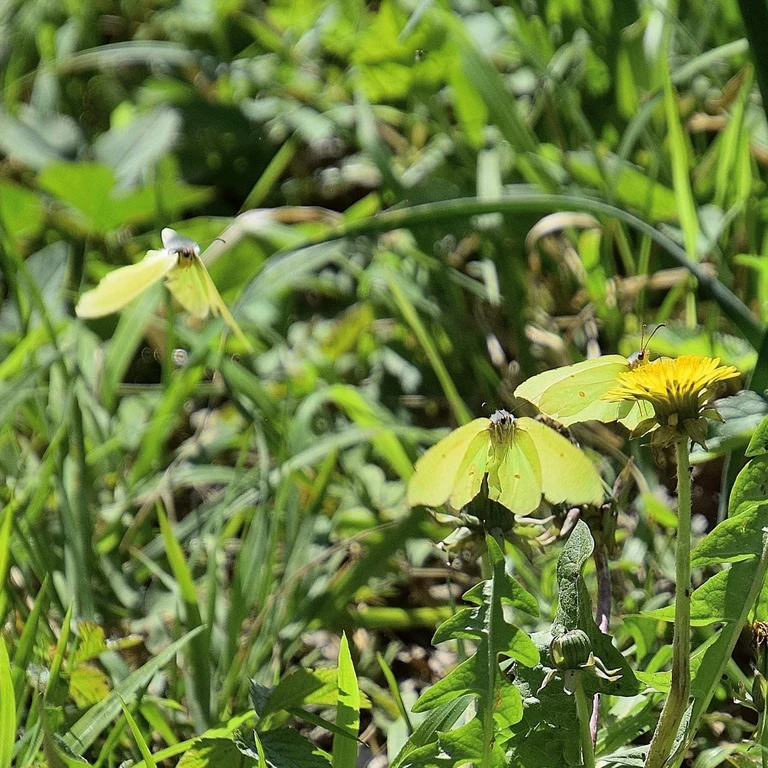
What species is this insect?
Gonepteryx rhamni
